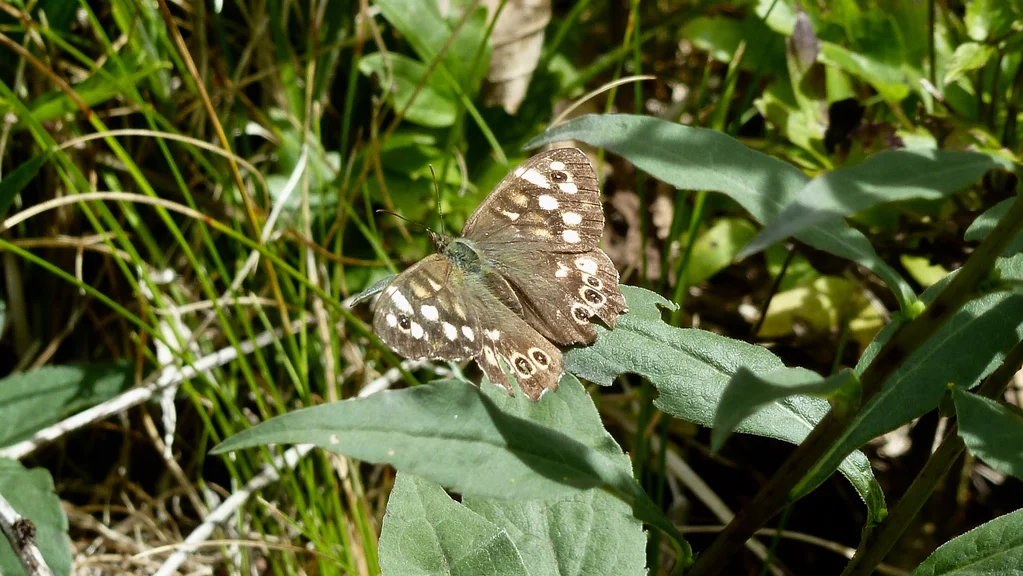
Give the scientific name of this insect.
Pararge aegeria
